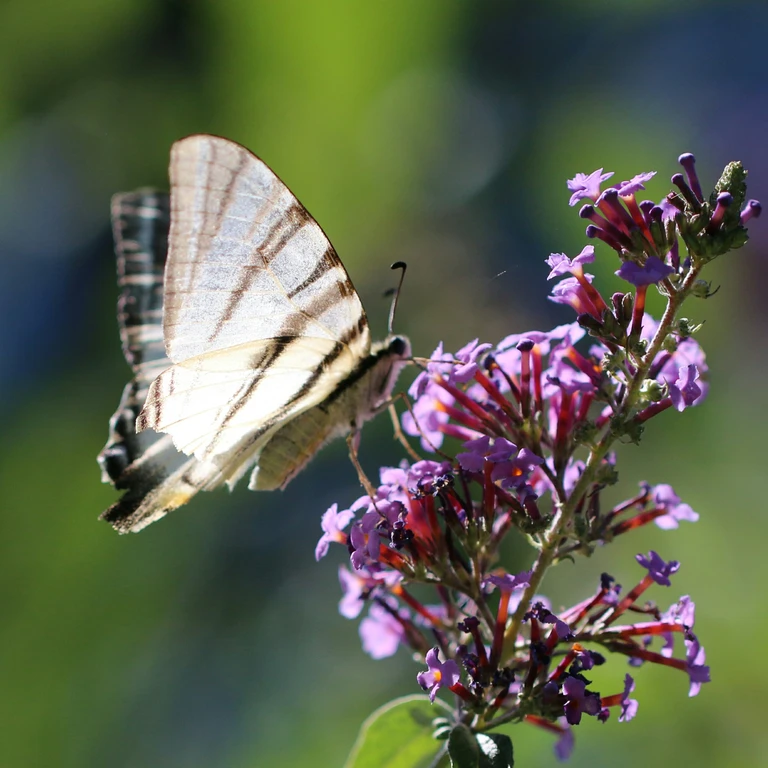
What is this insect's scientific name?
Iphiclides podalirius
